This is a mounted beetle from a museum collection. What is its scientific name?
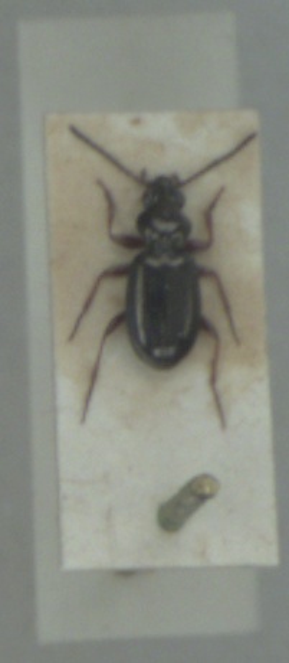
Bembidion lampros
